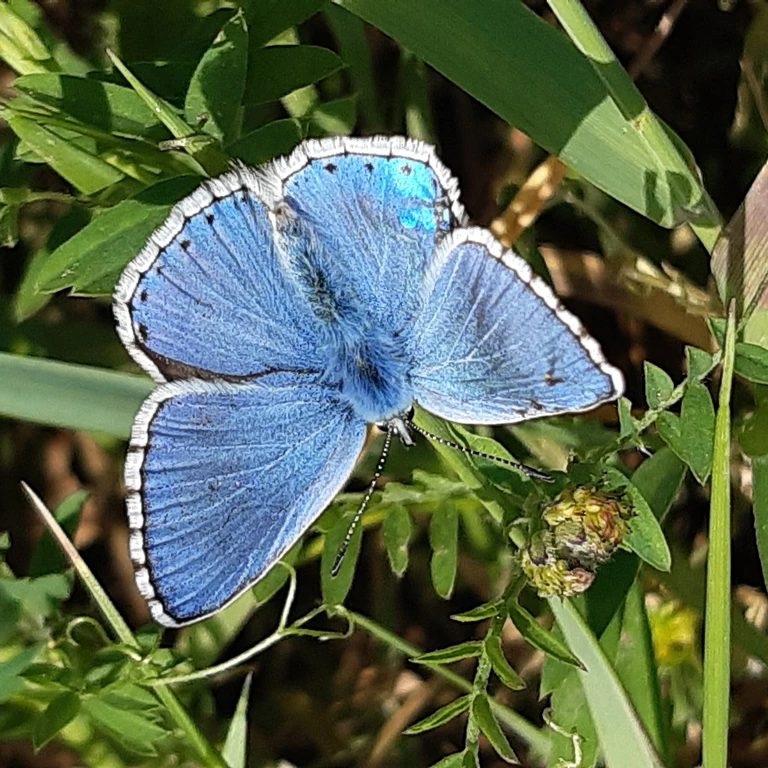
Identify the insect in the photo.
Lysandra bellargus
